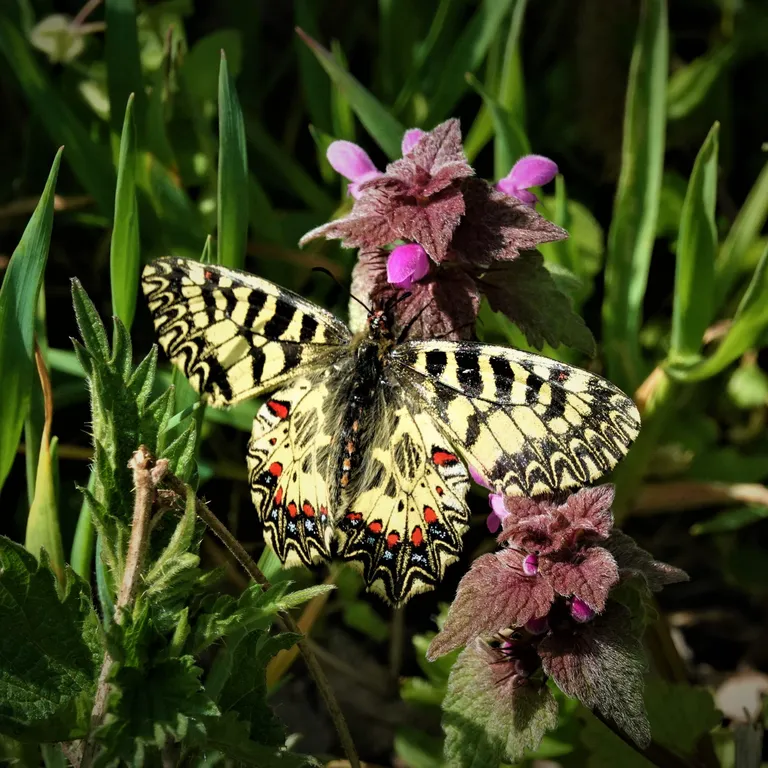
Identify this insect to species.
Zerynthia polyxena
